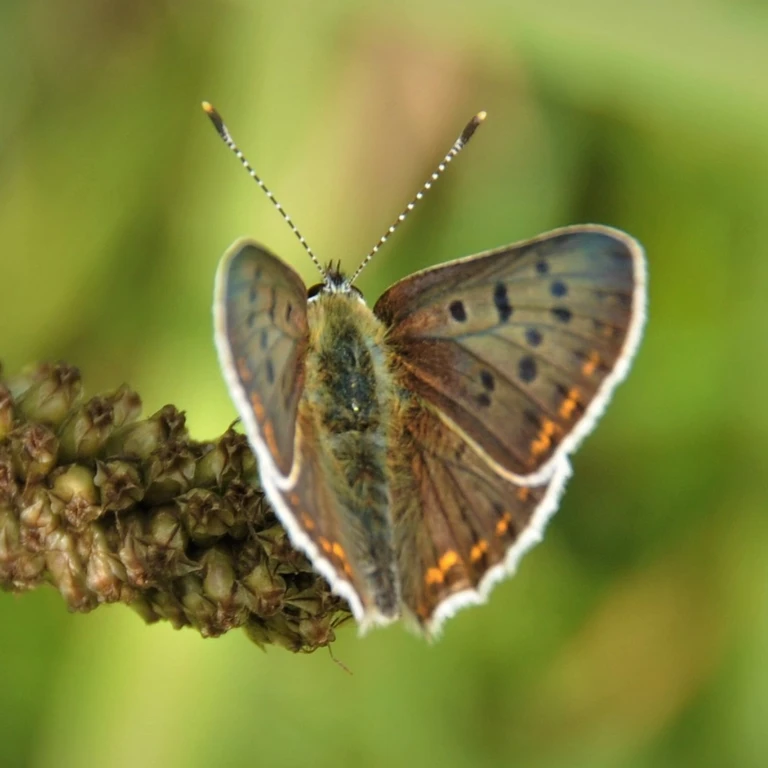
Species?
Lycaena tityrus (also Loweia tityrus)
